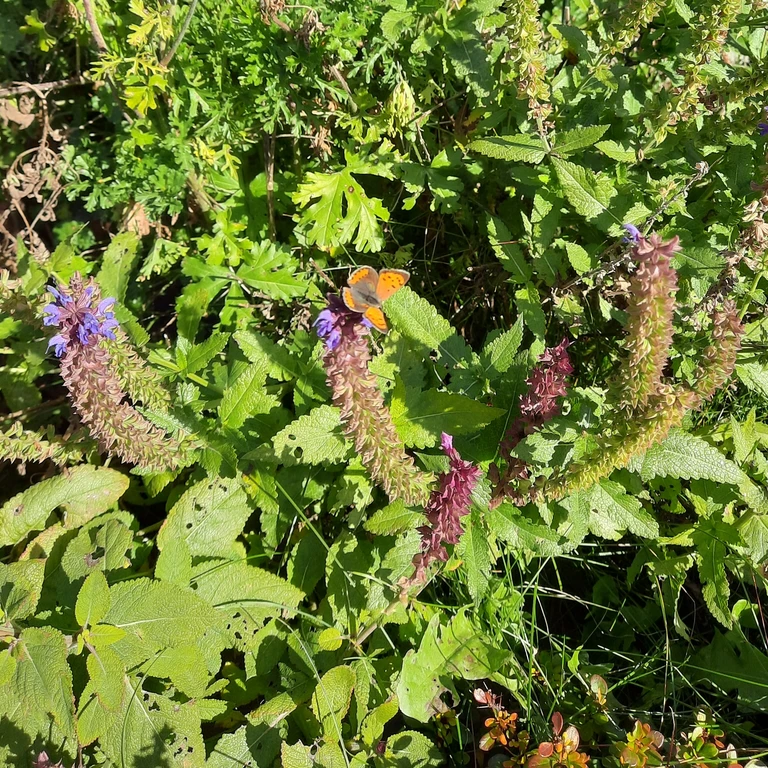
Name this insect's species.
Lycaena phlaeas
